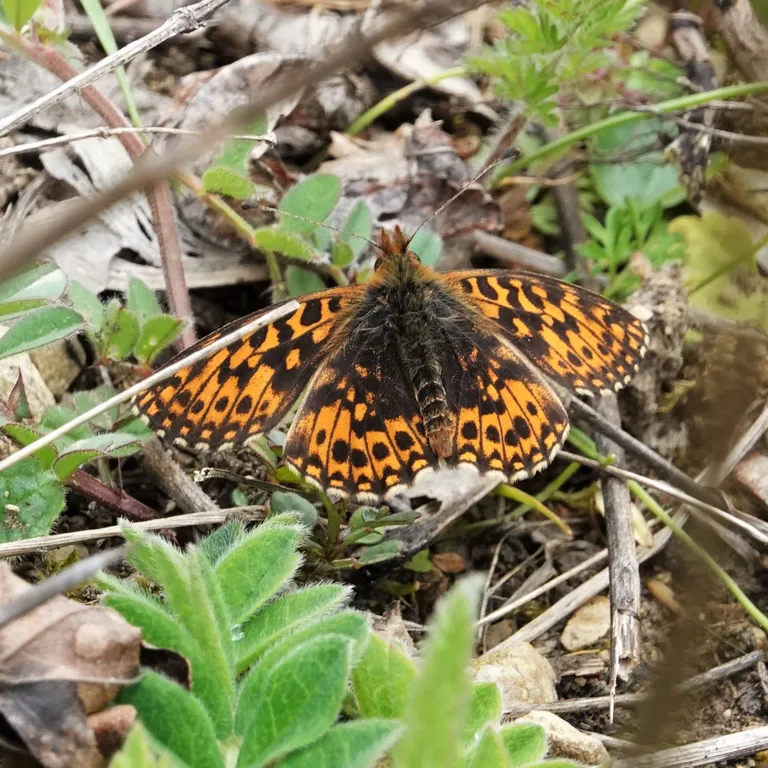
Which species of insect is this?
Boloria dia
